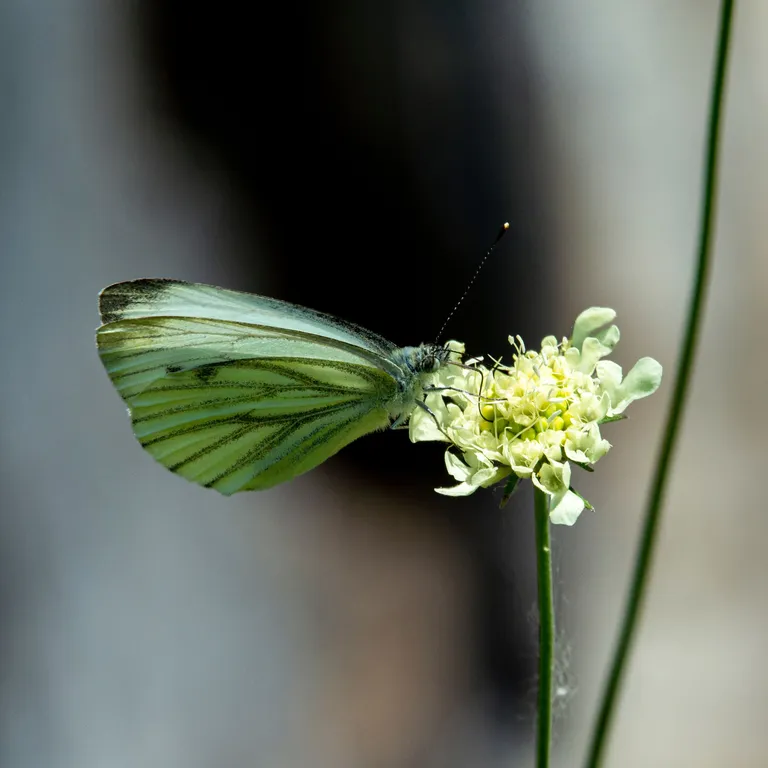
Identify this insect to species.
Pieris napi
